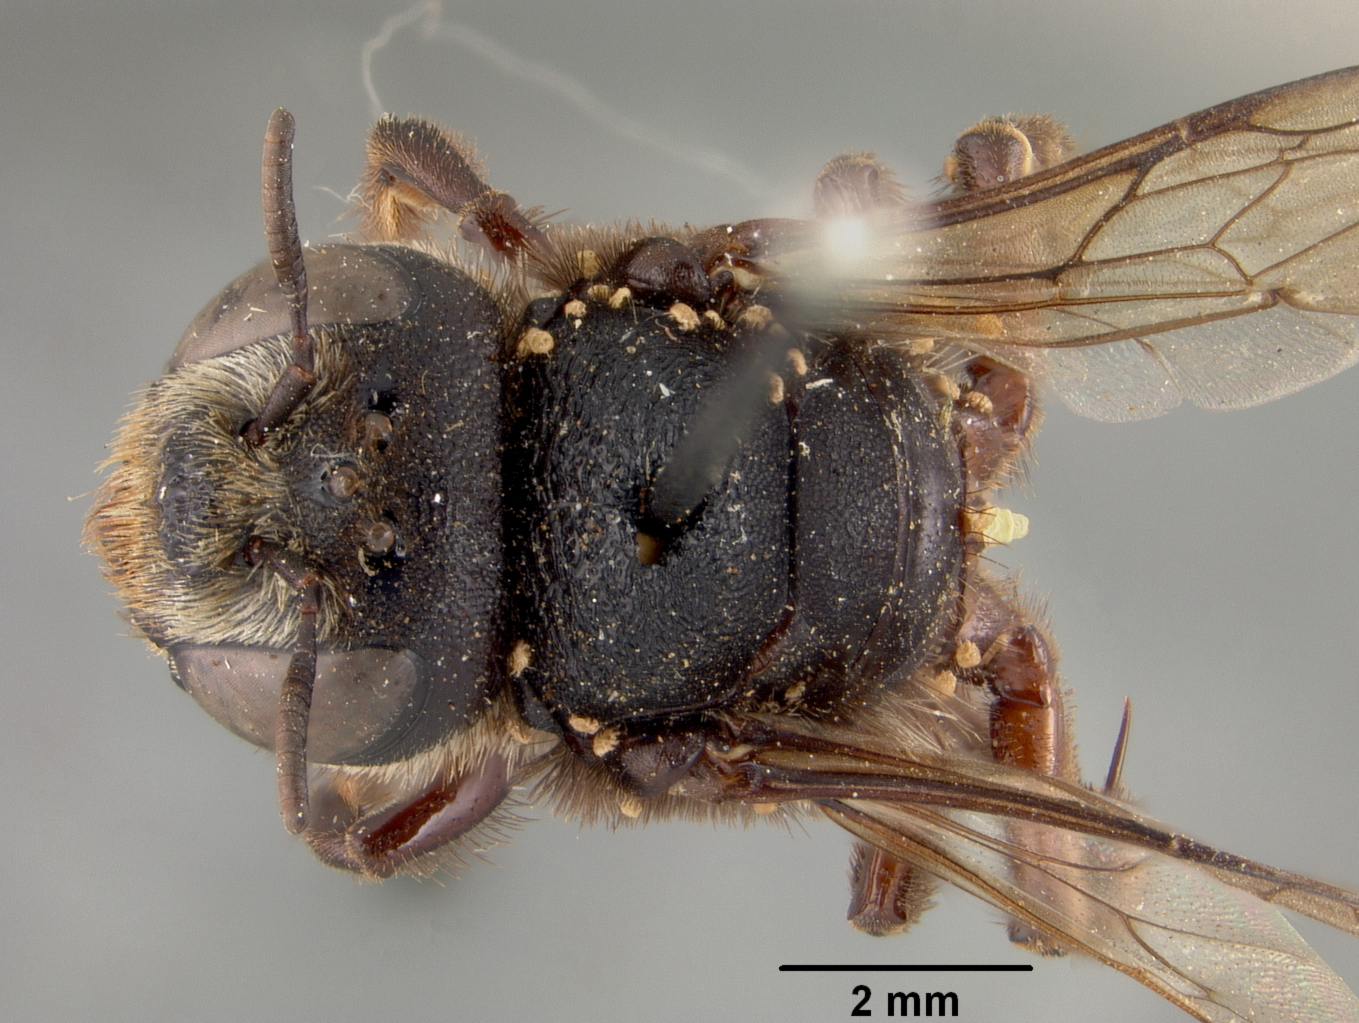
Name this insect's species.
Lithurgus guamensis
